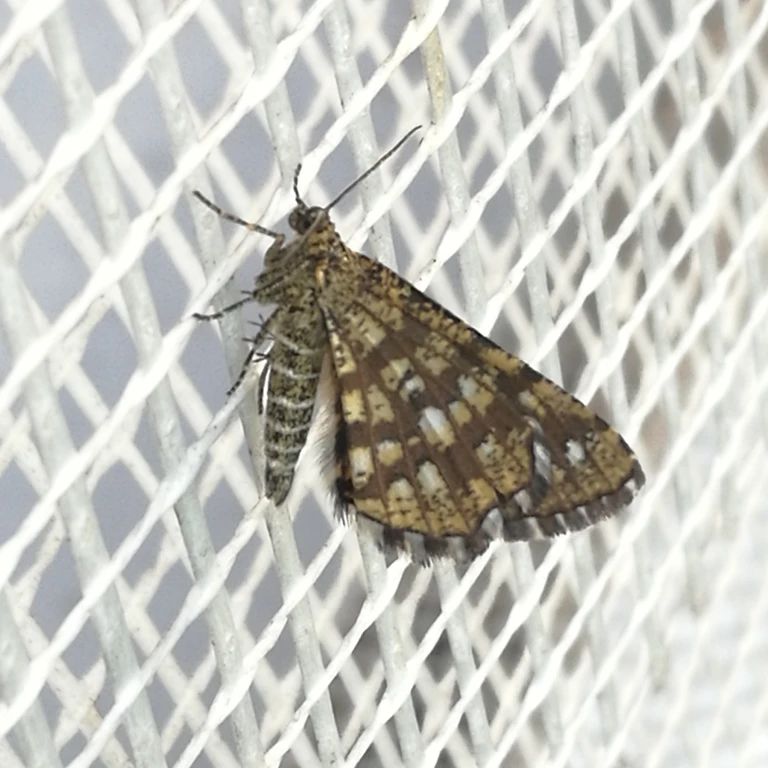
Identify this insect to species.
Chiasmia clathrata
